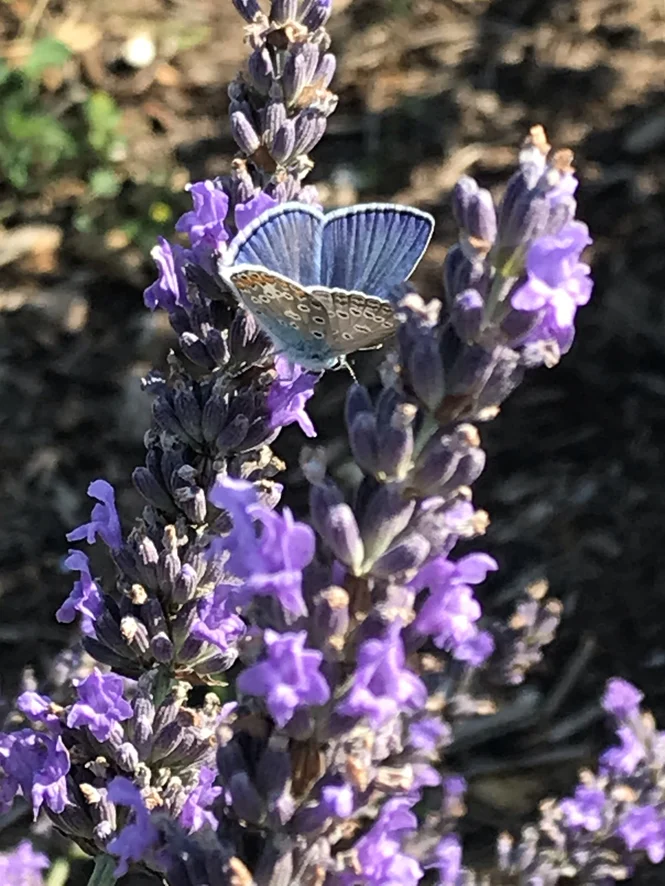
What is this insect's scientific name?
Polyommatus icarus
